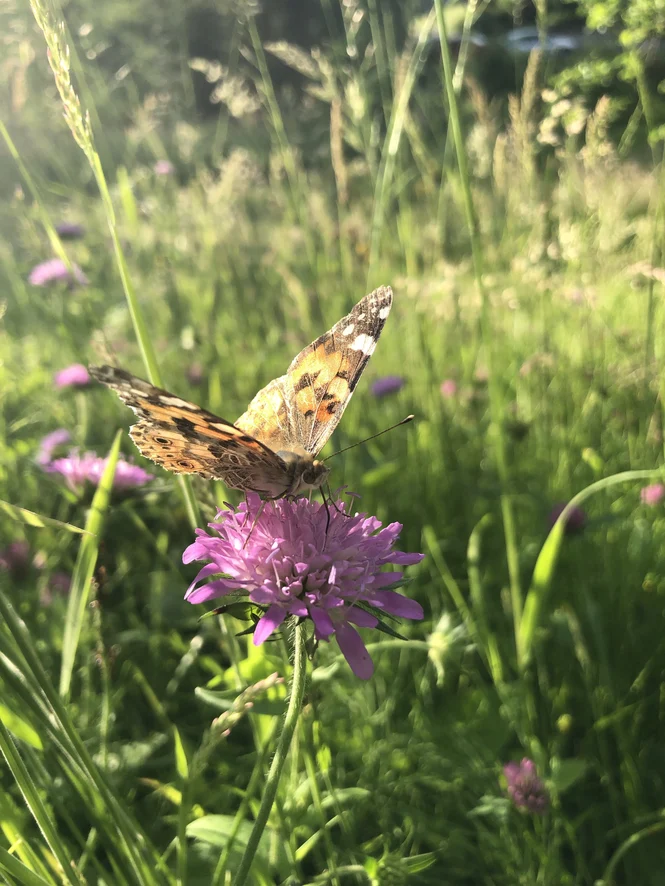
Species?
Vanessa cardui
